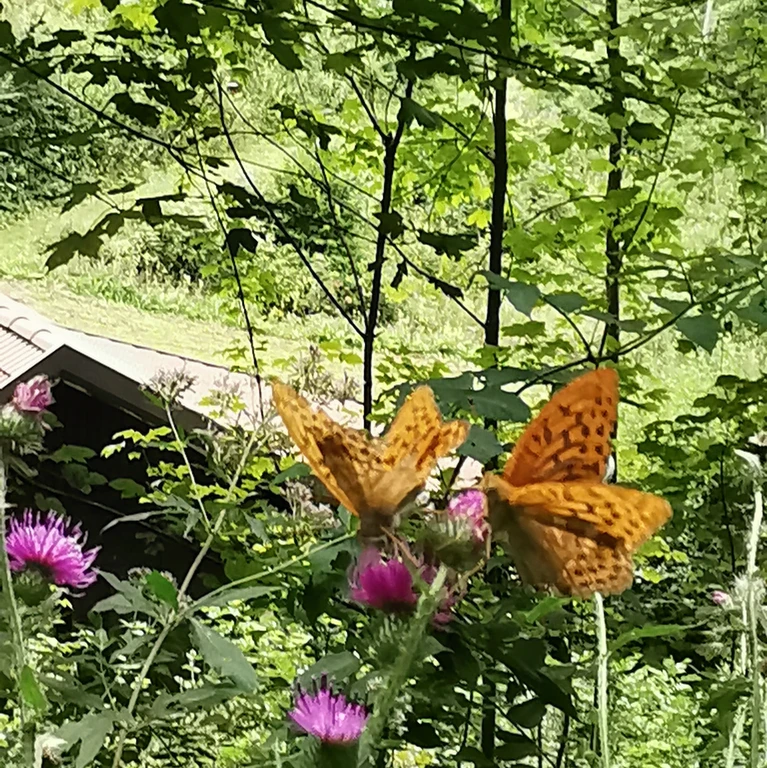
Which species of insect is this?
Argynnis paphia
